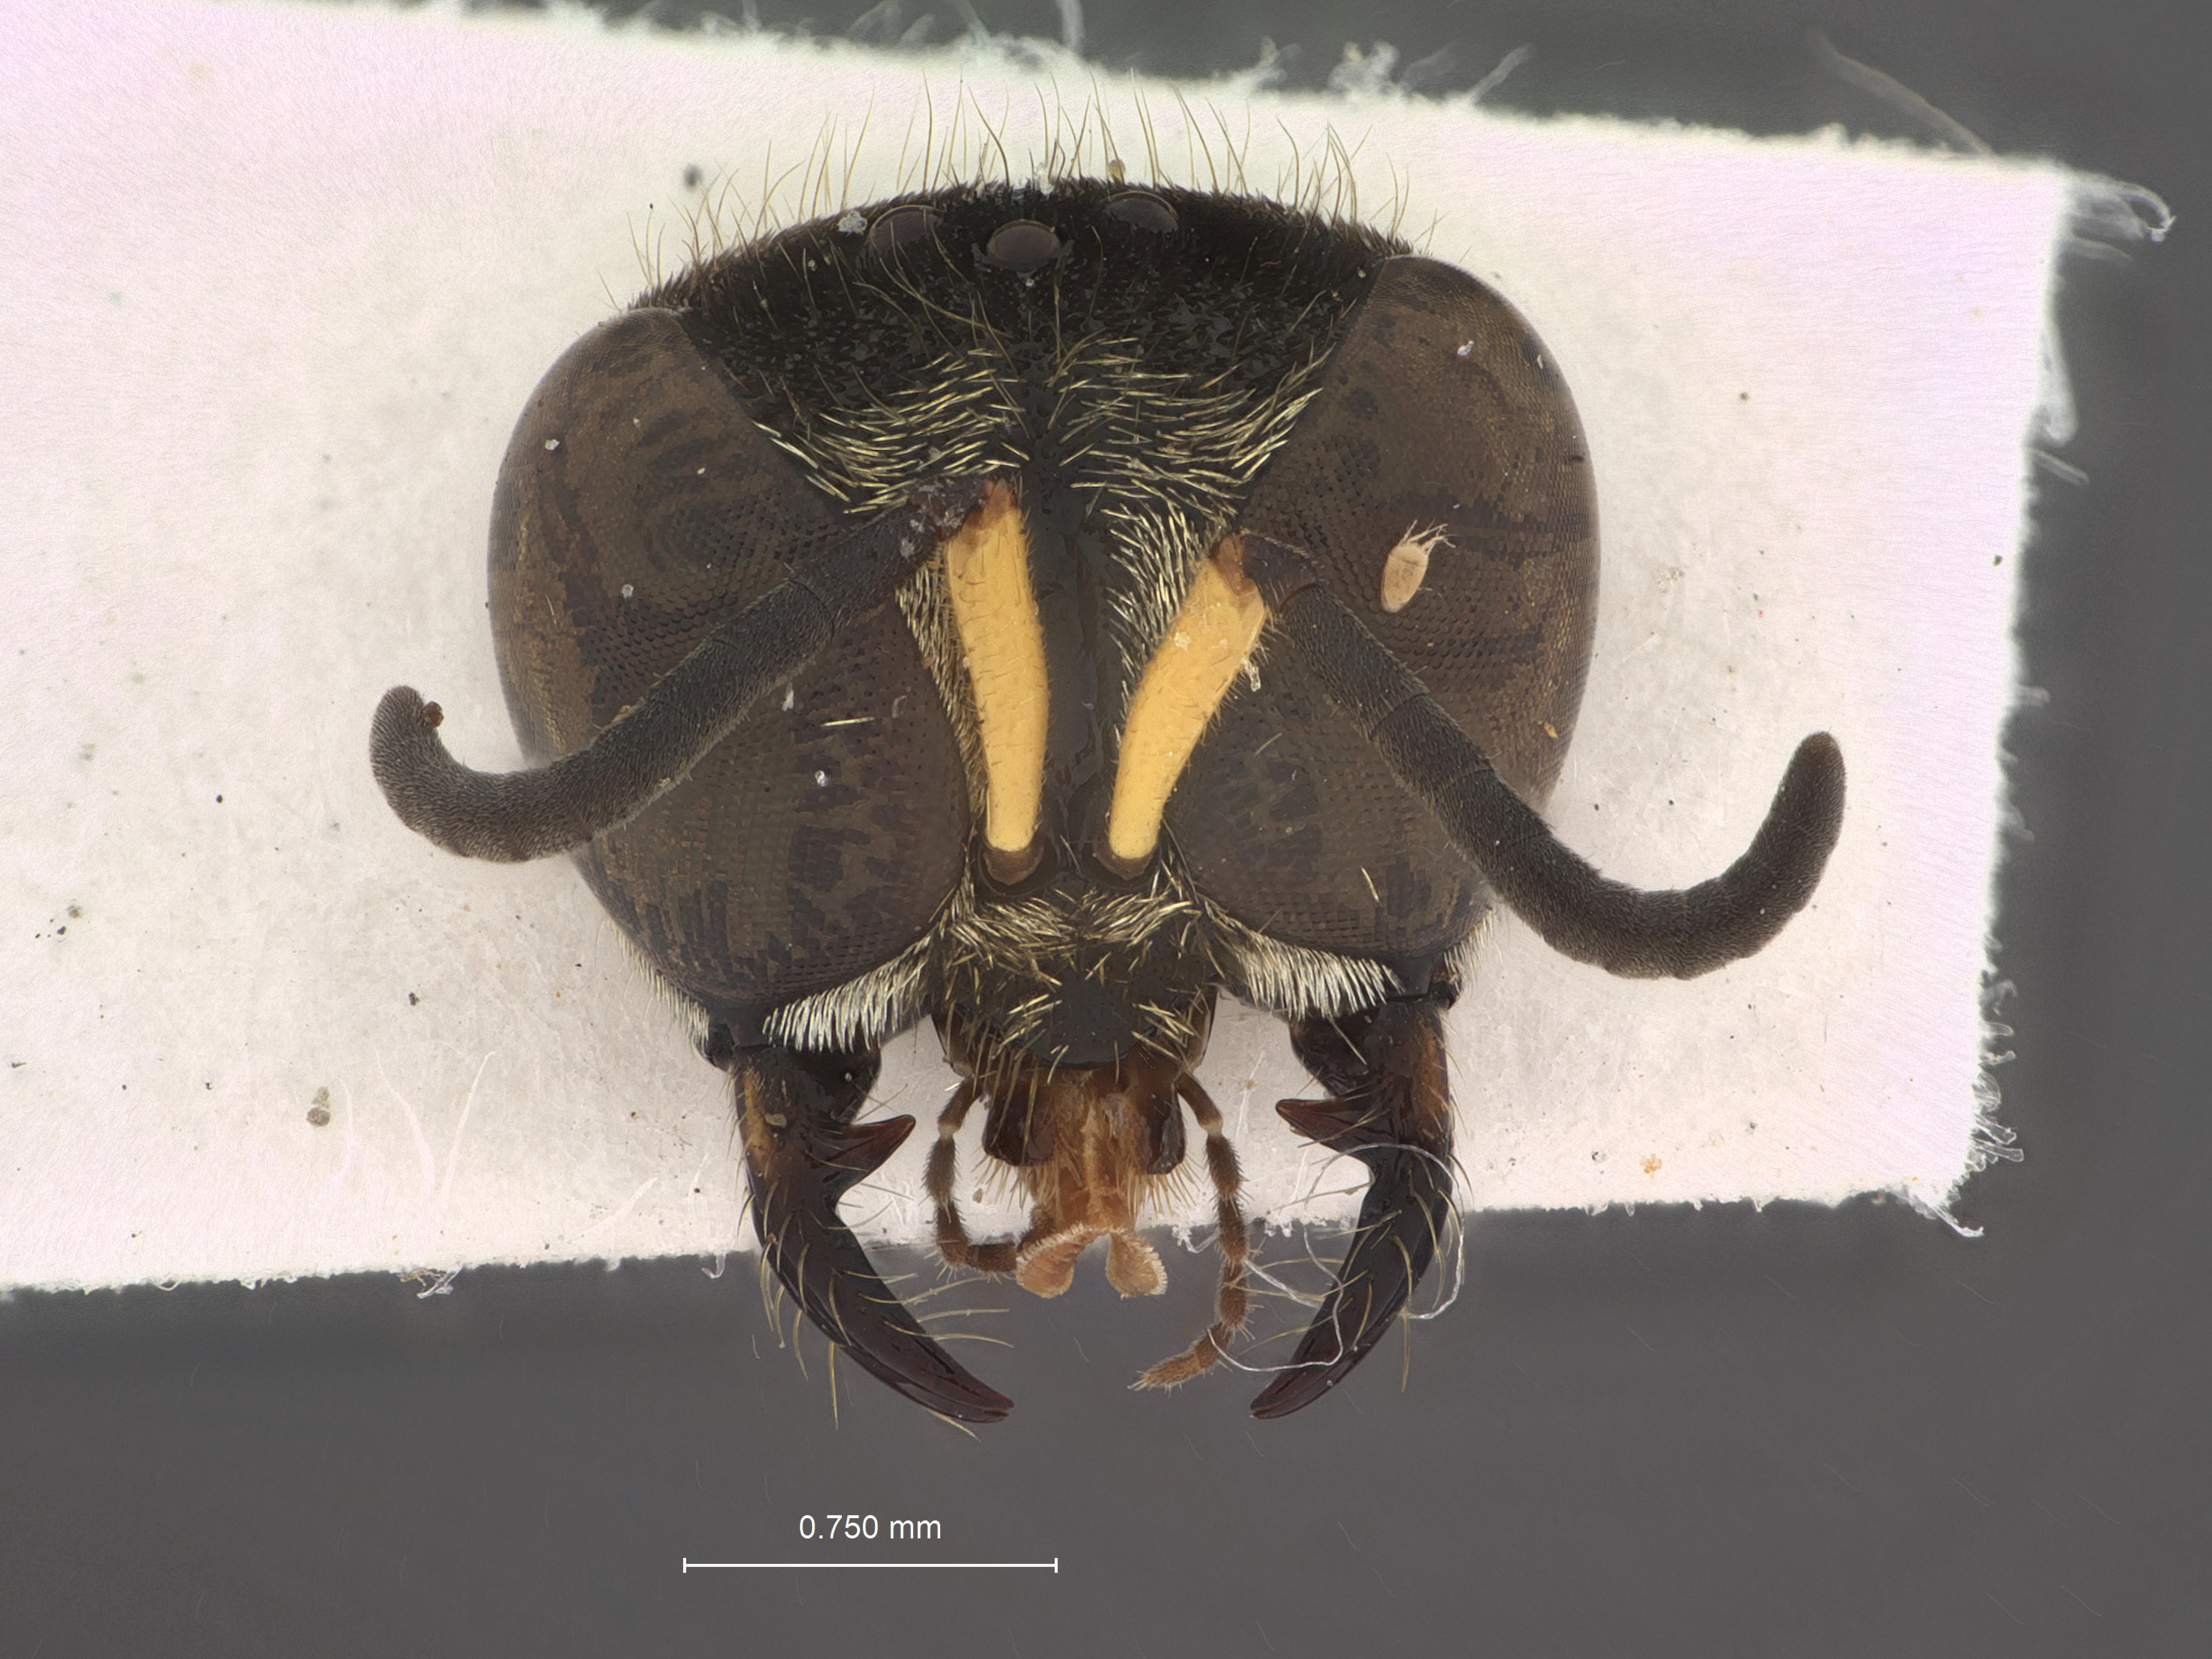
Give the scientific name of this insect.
Cerceris mindanaonis
